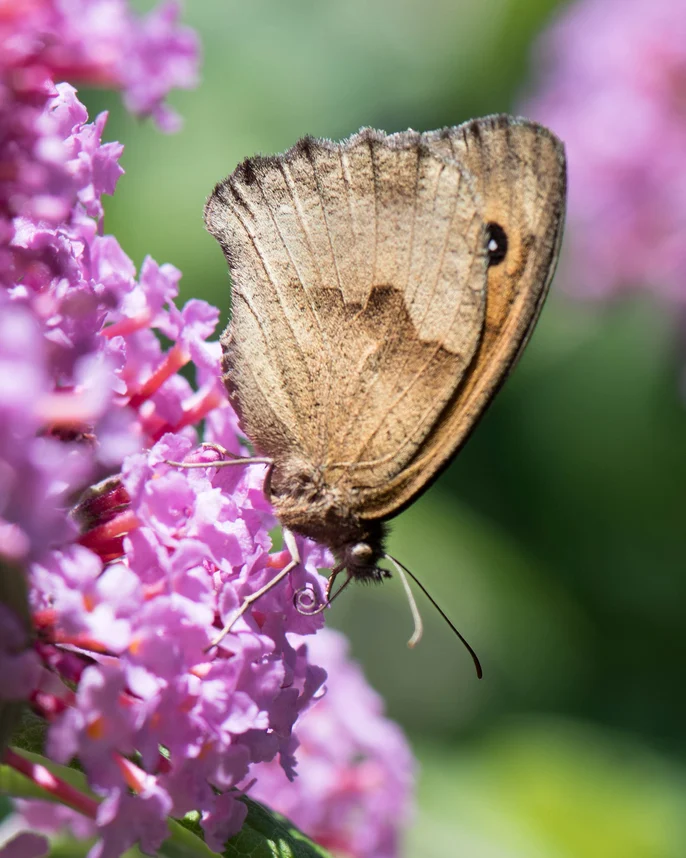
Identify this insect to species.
Maniola jurtina
